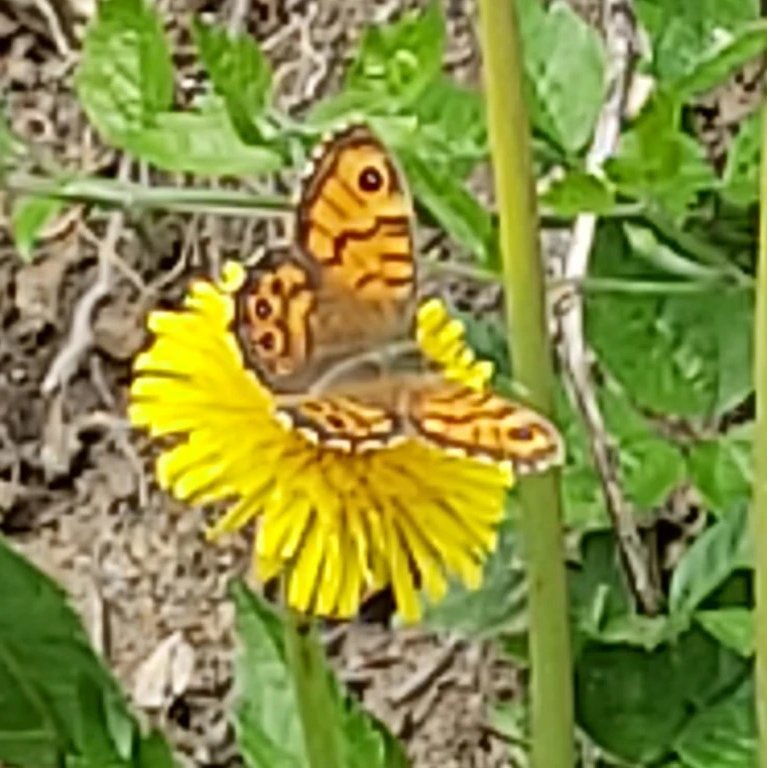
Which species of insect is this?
Lasiommata megera (also Pararge megera)
